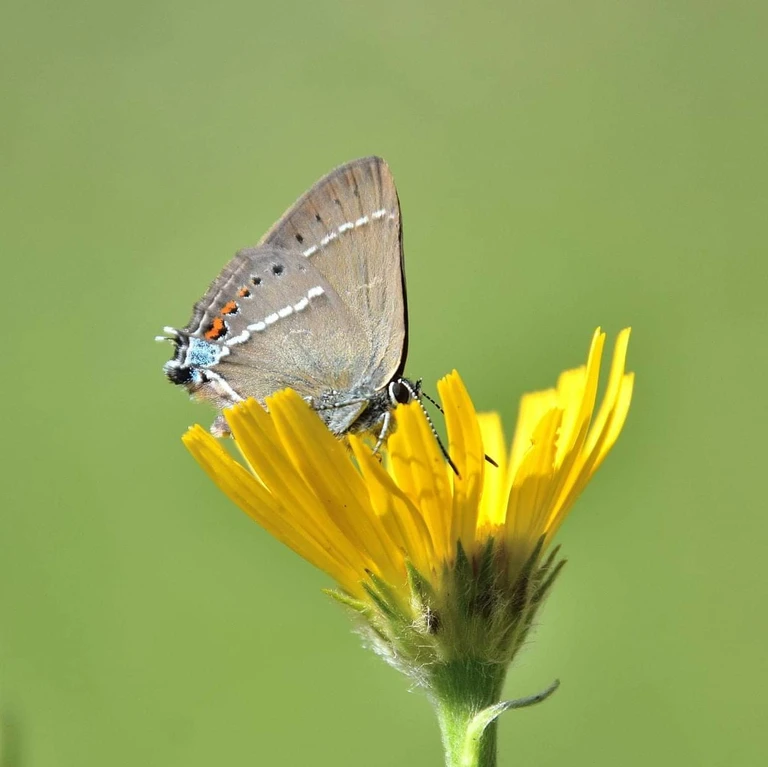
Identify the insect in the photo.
Satyrium spini (also Tuttiola spini)
